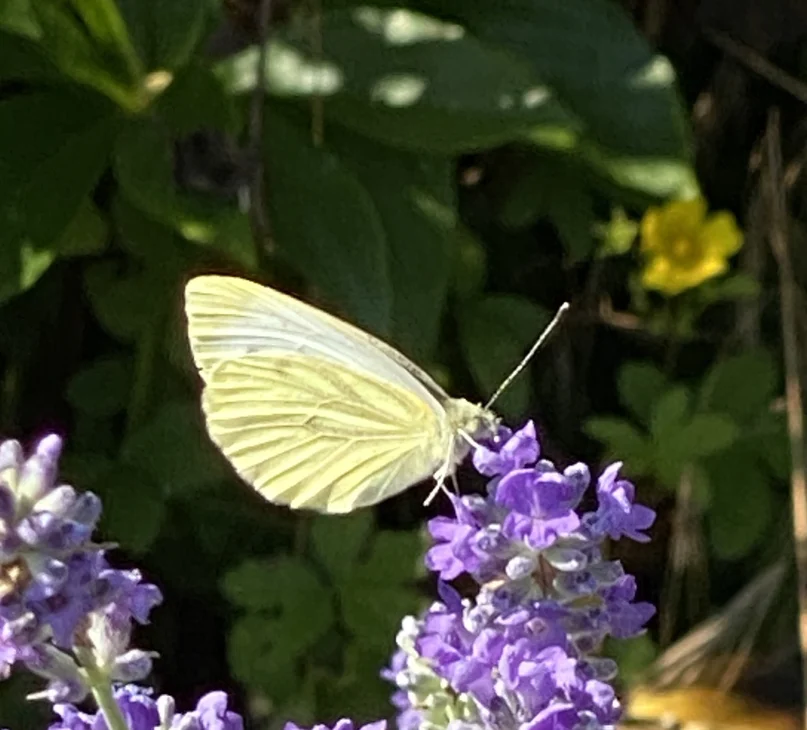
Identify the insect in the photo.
Pieris napi
